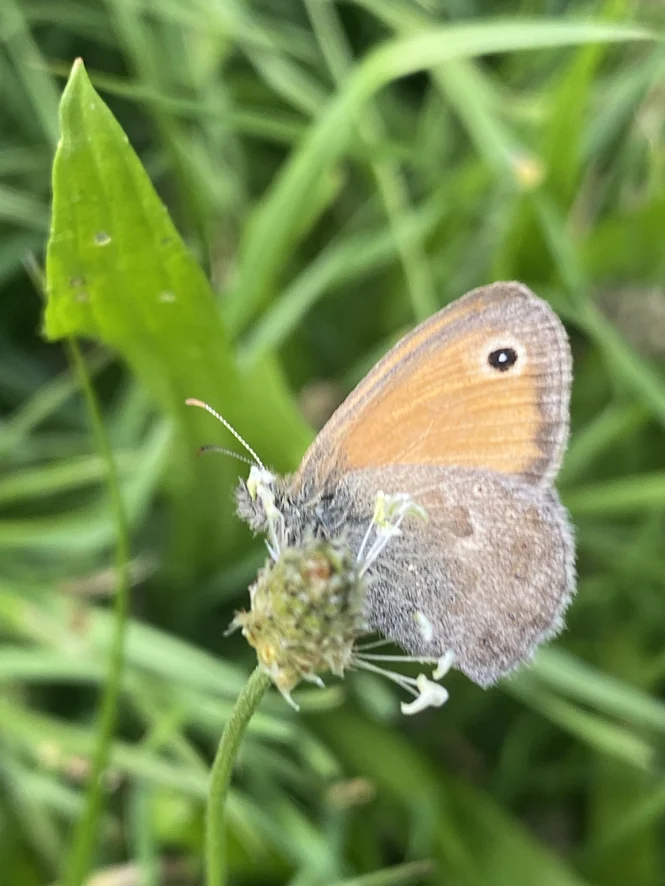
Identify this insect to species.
Coenonympha pamphilus
